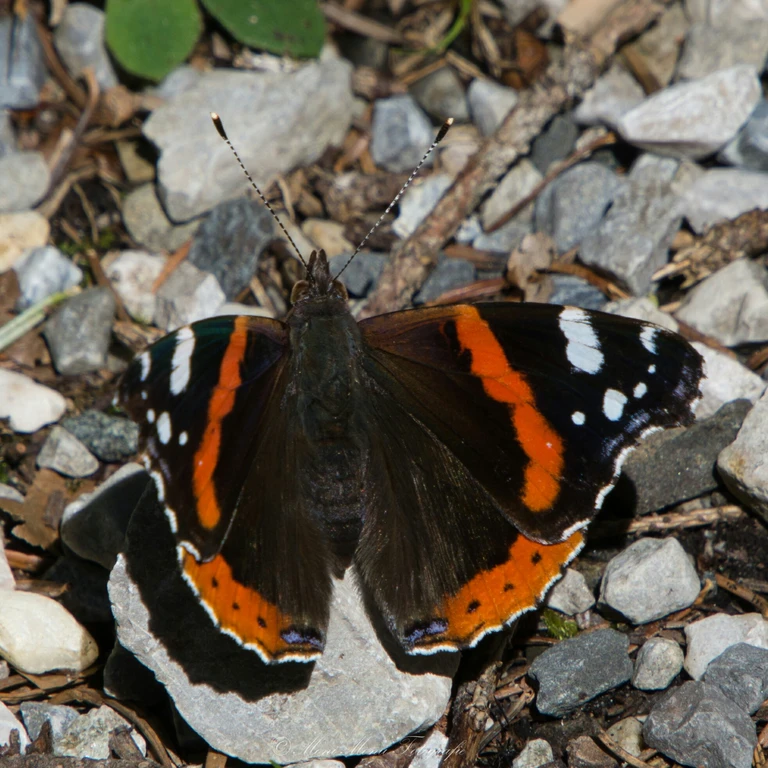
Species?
Vanessa atalanta
